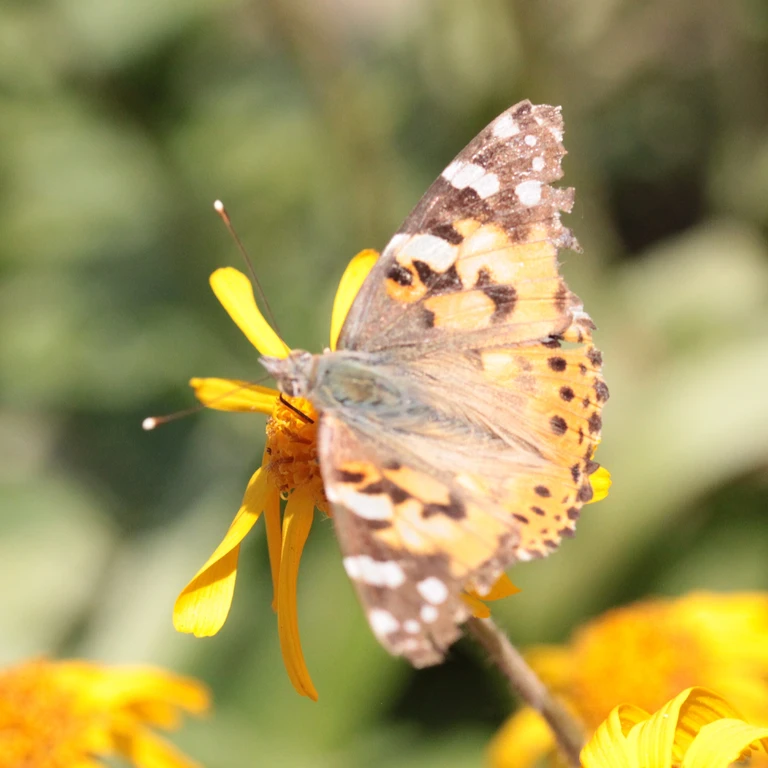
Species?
Vanessa cardui
